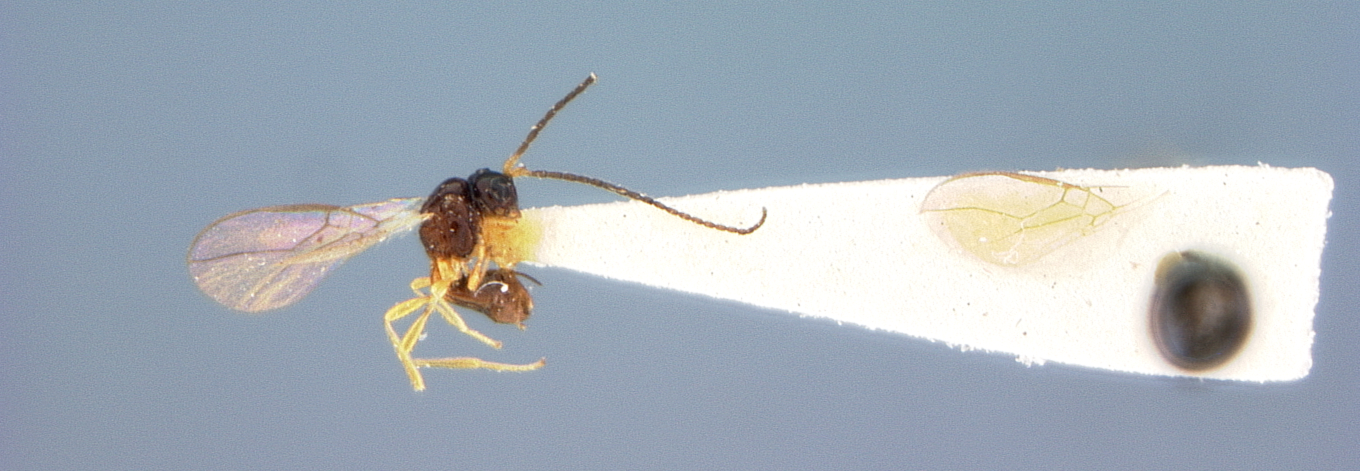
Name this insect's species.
Orthostigma monotonum
